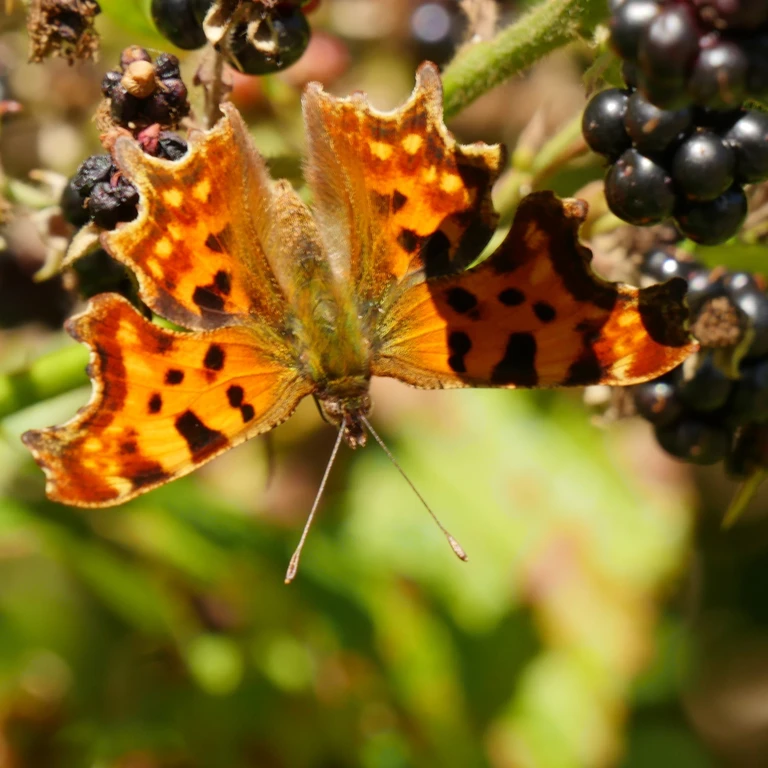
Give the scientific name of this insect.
Polygonia c-album
